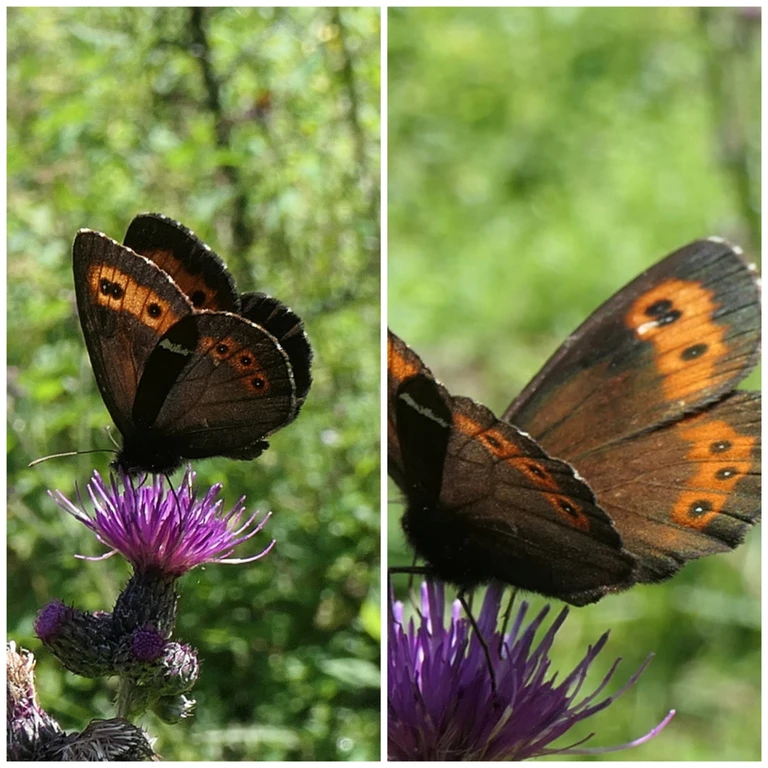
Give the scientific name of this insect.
Erebia ligea
